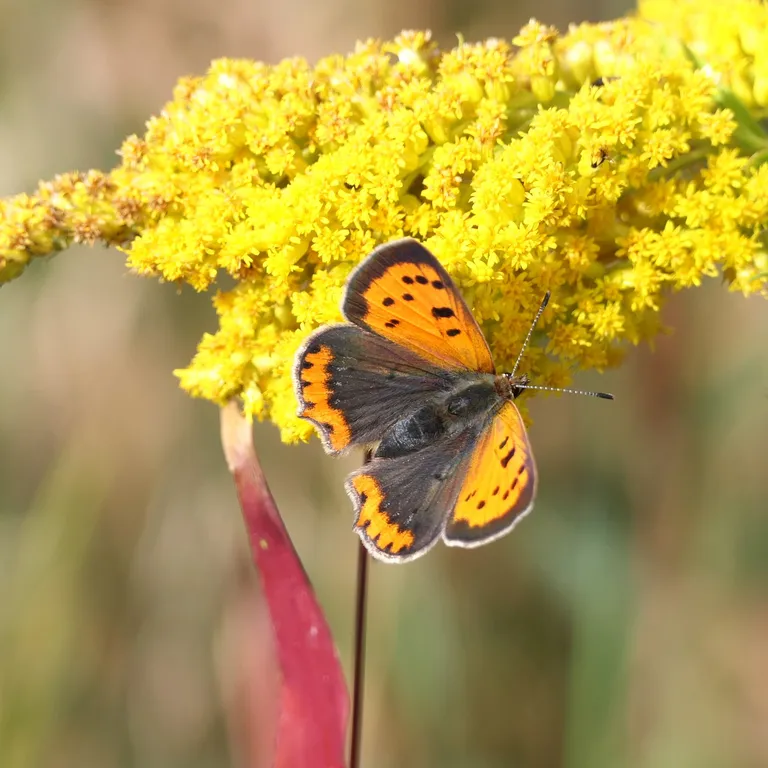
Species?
Lycaena phlaeas
